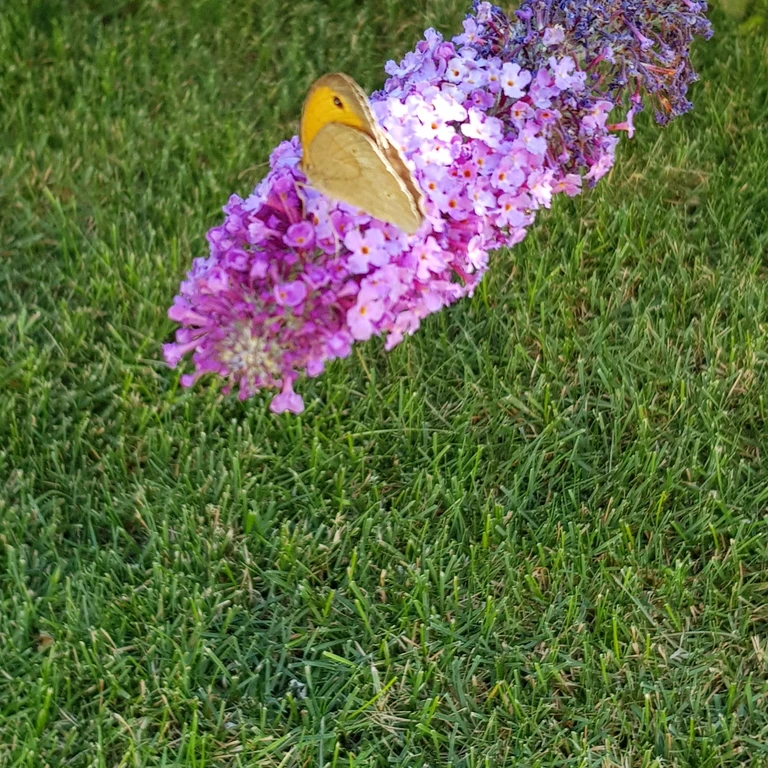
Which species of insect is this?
Maniola jurtina
